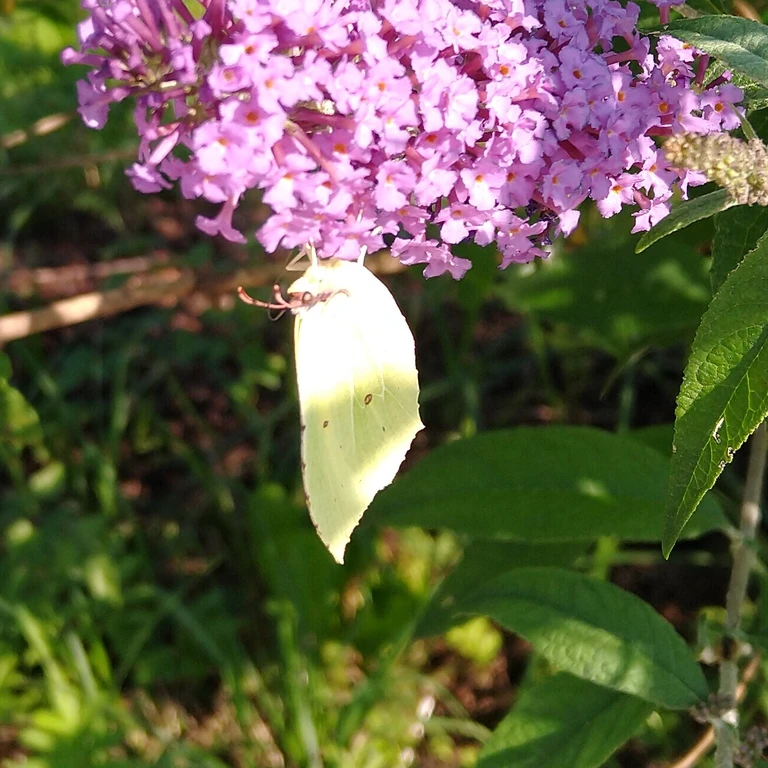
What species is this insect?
Gonepteryx rhamni
